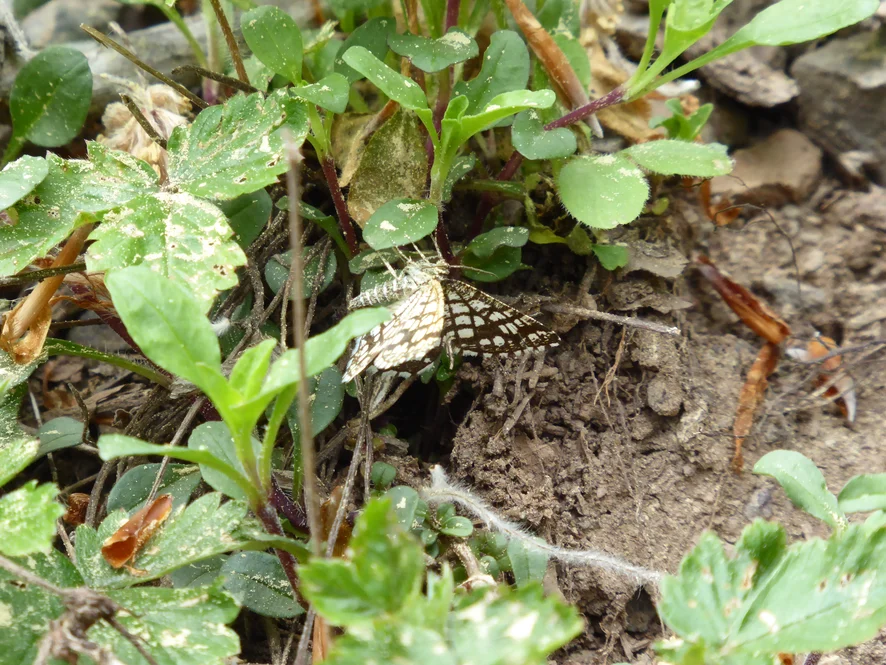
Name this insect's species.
Chiasmia clathrata
